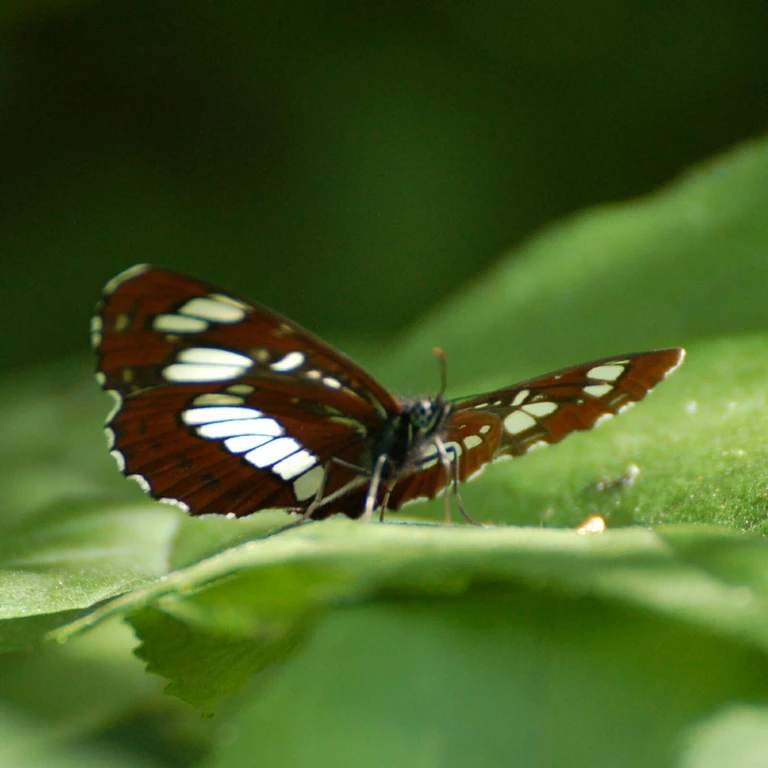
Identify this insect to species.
Neptis rivularis
